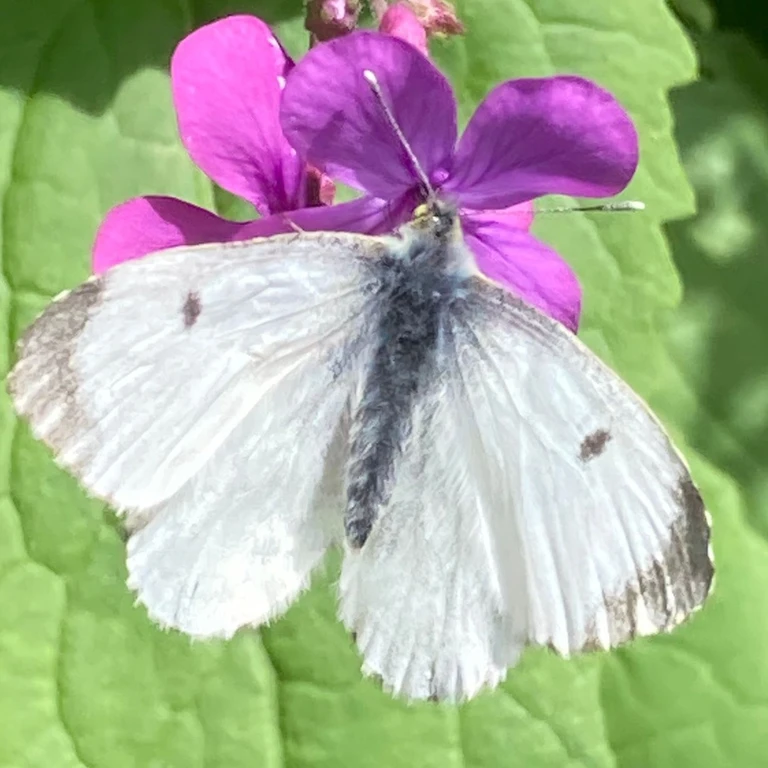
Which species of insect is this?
Anthocharis cardamines
